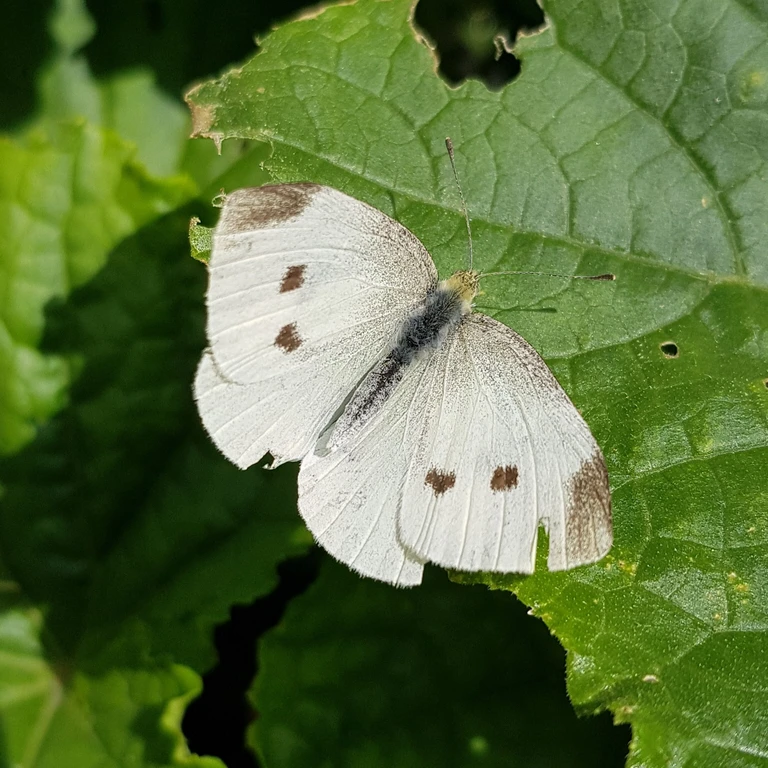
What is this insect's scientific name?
Pieris rapae
